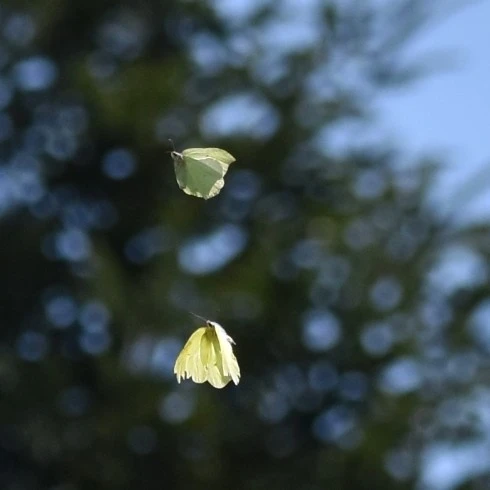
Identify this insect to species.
Gonepteryx rhamni
